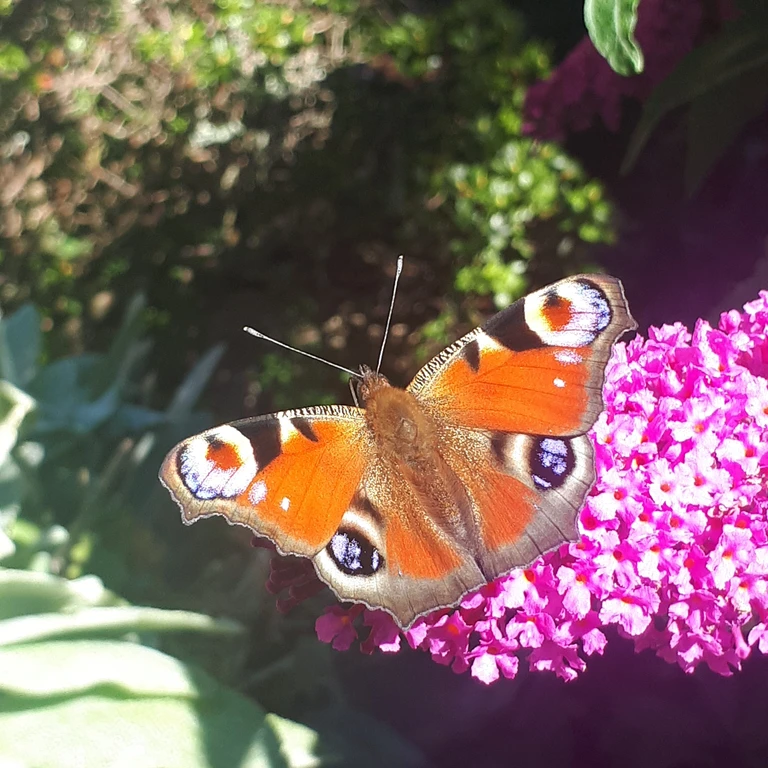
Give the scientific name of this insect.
Aglais io
